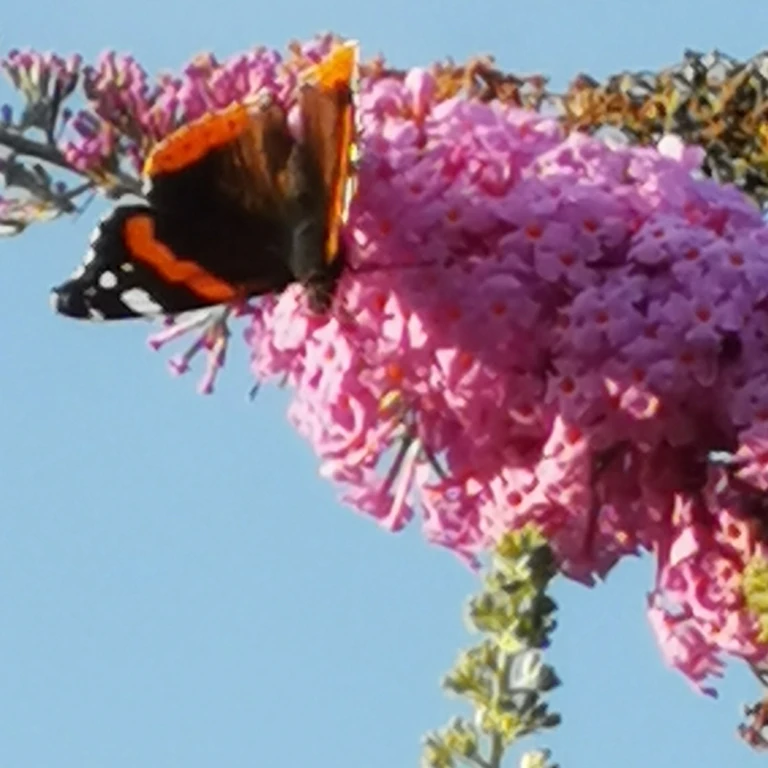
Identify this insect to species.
Vanessa atalanta
